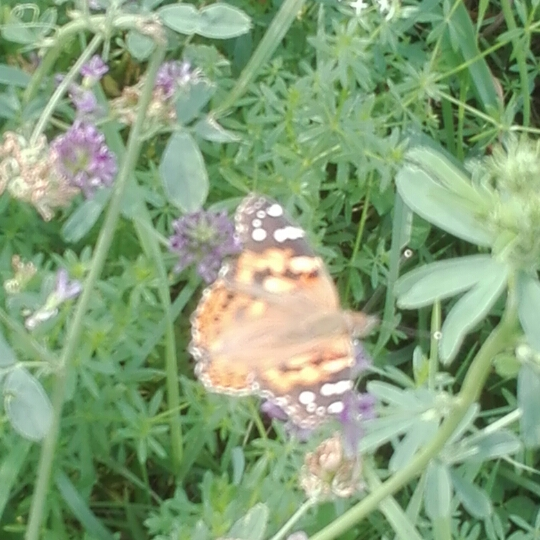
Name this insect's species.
Vanessa cardui
